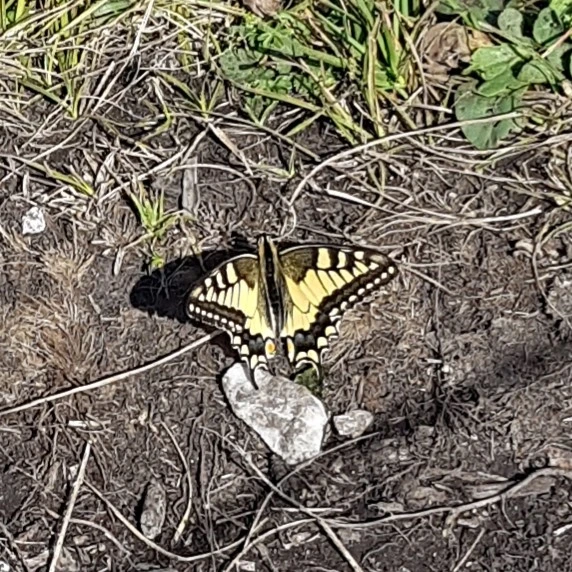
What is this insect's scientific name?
Papilio machaon
